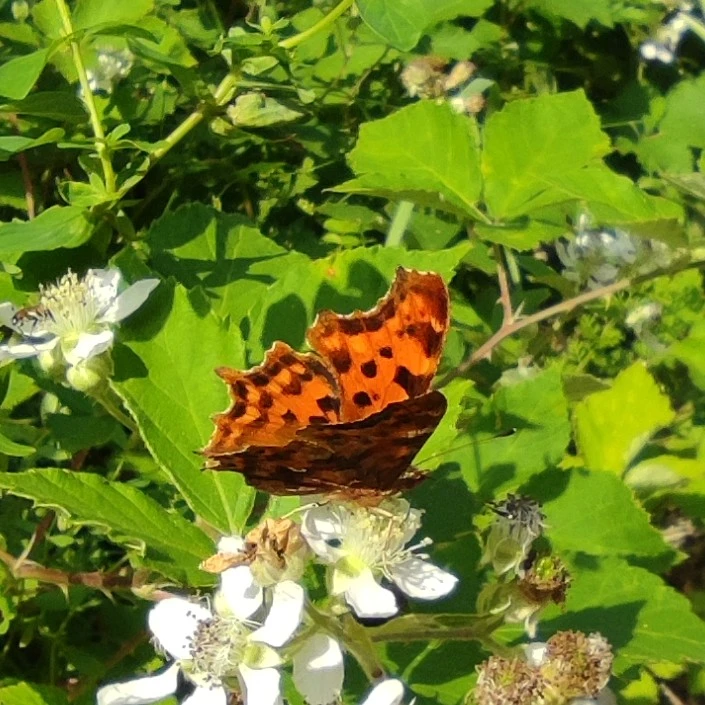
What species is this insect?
Polygonia c-album
